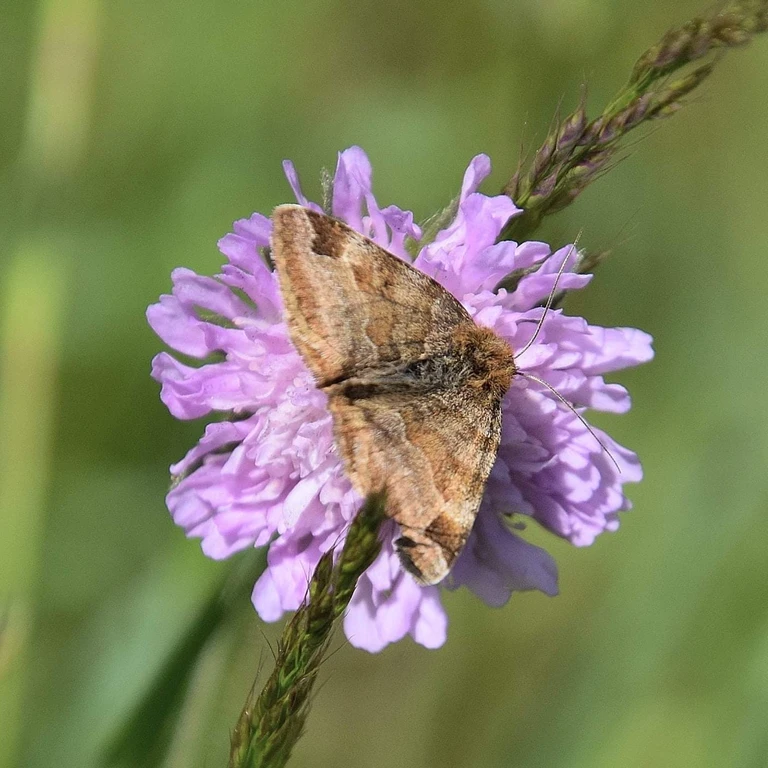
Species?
Euclidia glyphica
